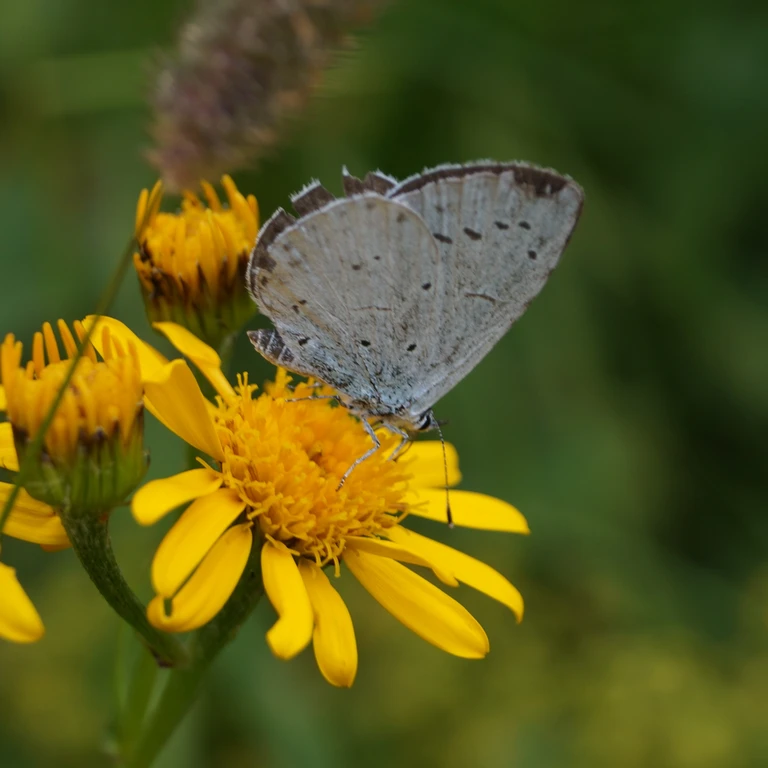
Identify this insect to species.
Celastrina argiolus
